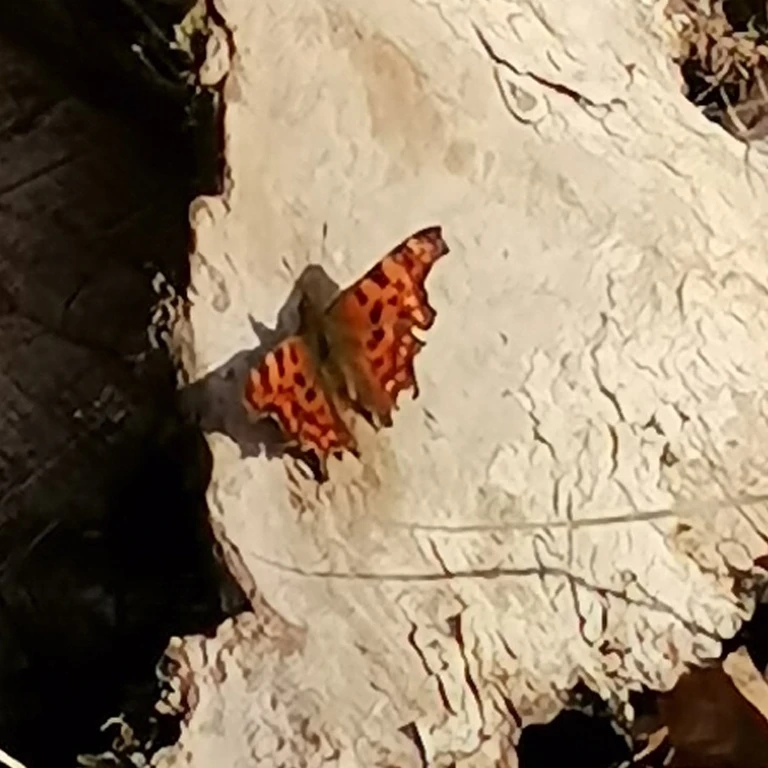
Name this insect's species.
Polygonia c-album
